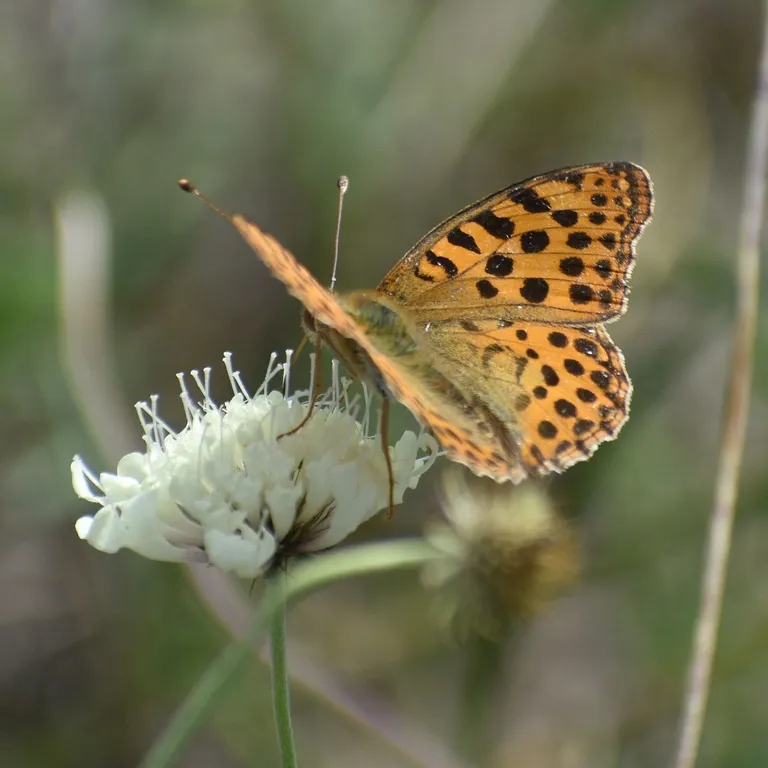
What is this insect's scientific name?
Issoria lathonia
